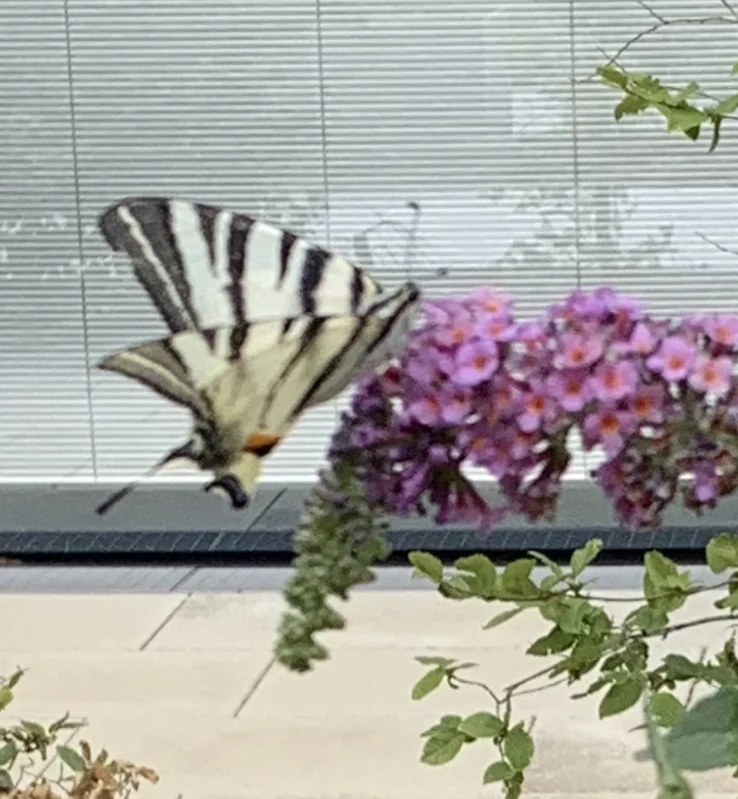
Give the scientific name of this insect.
Iphiclides podalirius
